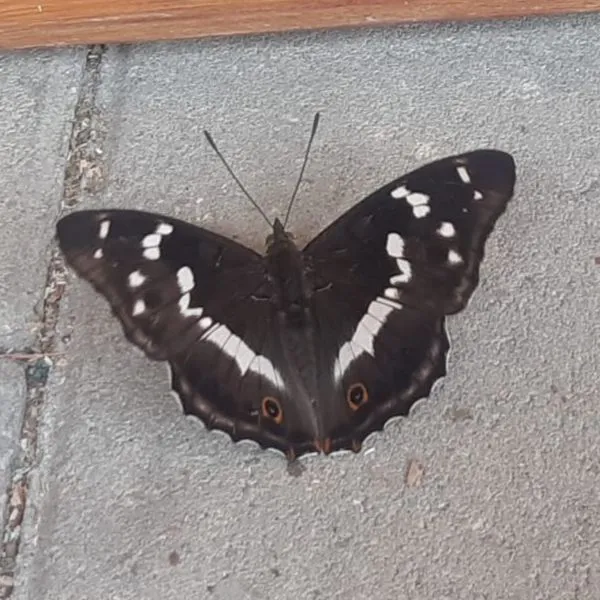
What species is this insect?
Apatura iris
